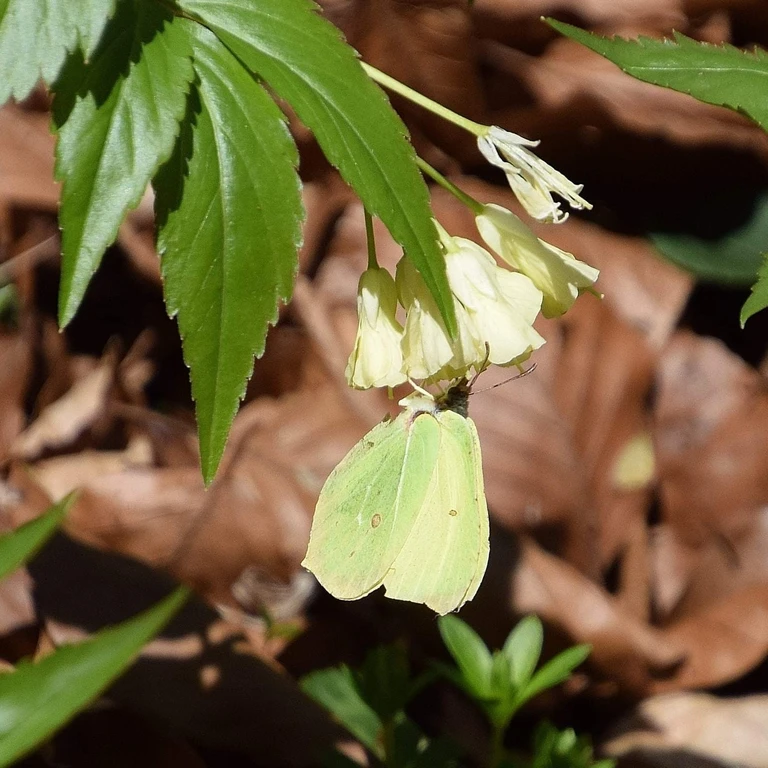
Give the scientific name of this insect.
Gonepteryx rhamni
